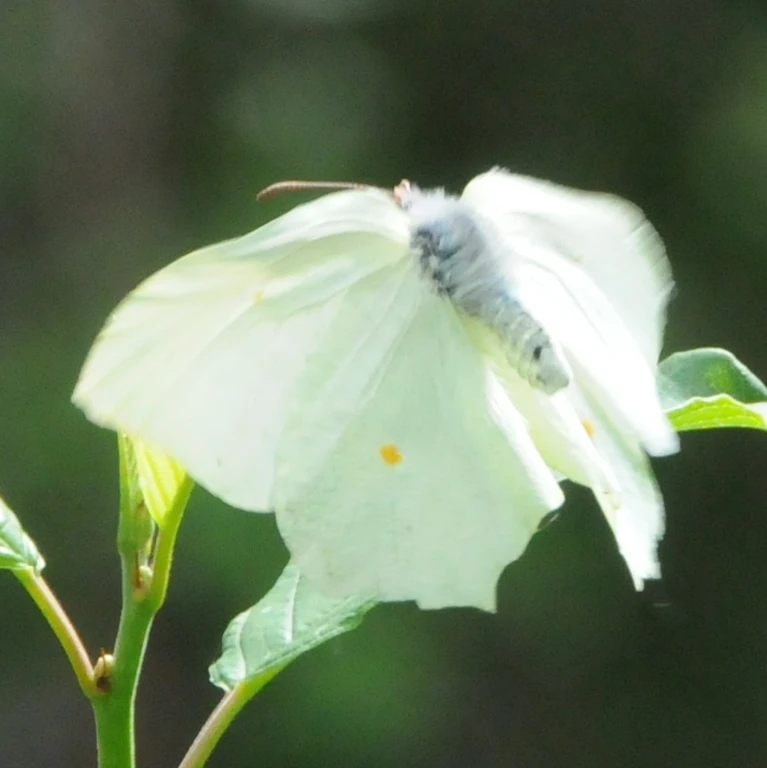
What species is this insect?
Gonepteryx rhamni
